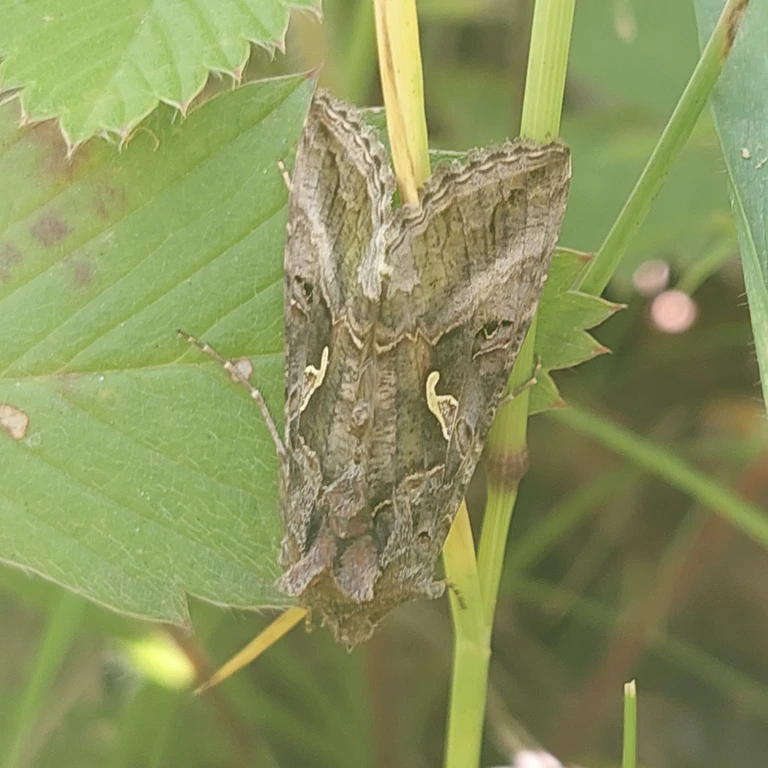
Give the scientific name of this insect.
Autographa gamma
